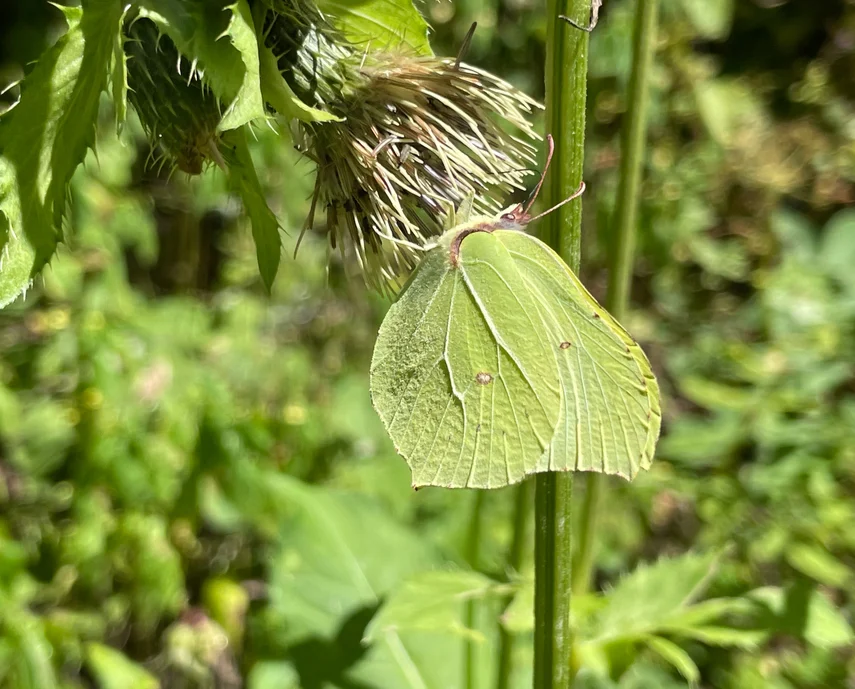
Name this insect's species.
Gonepteryx rhamni
